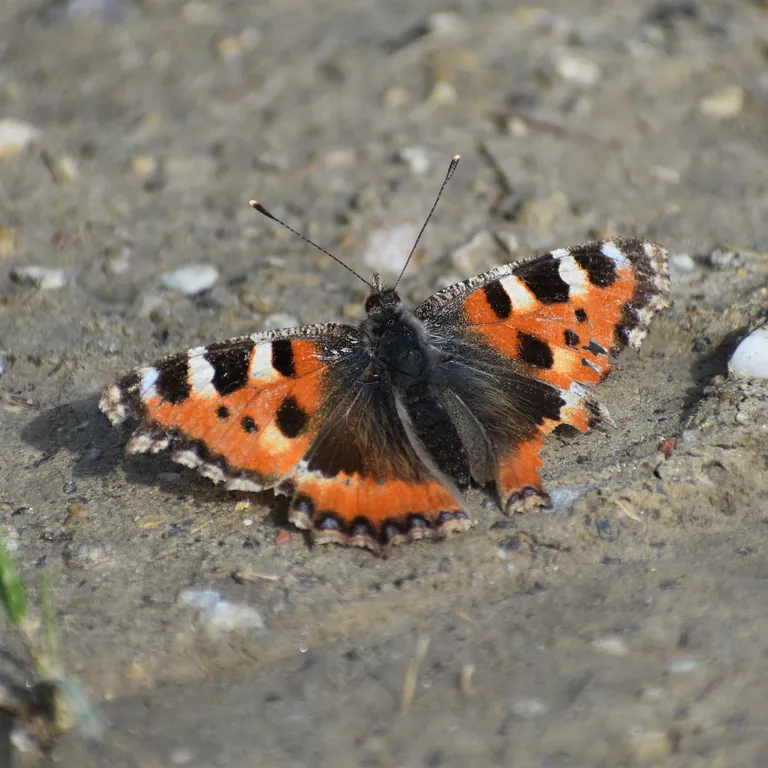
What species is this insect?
Aglais urticae
